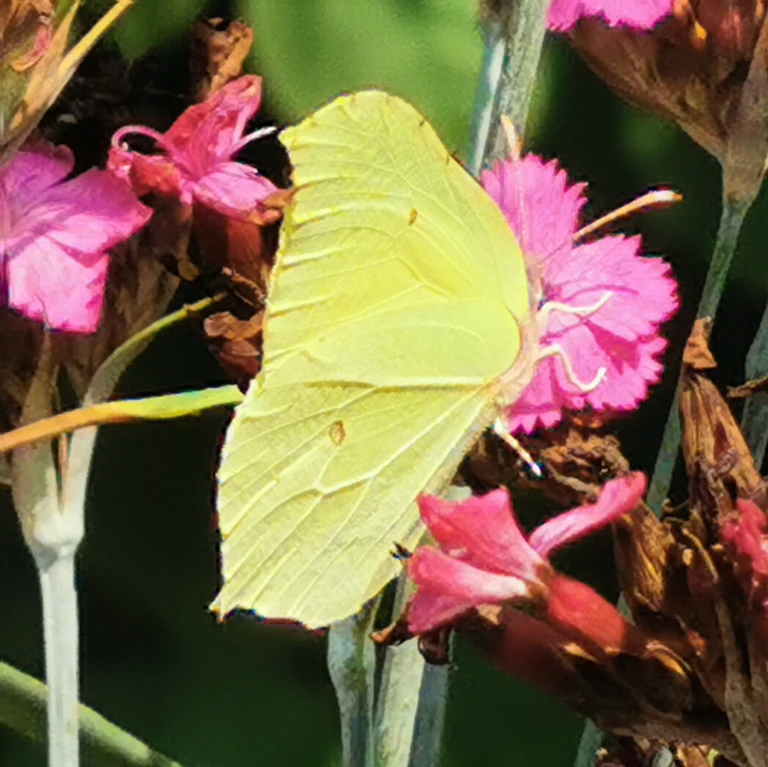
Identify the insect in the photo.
Gonepteryx rhamni
